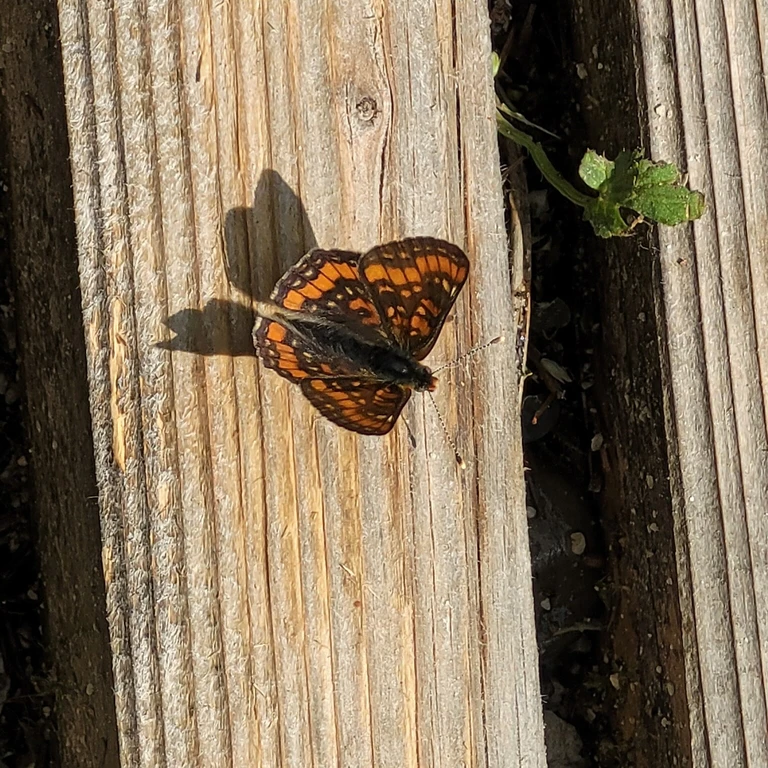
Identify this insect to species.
Euphydryas maturna
